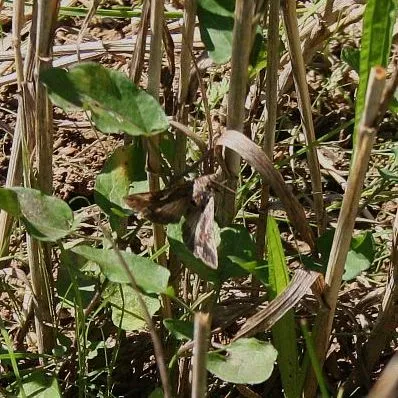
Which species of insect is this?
Autographa gamma
